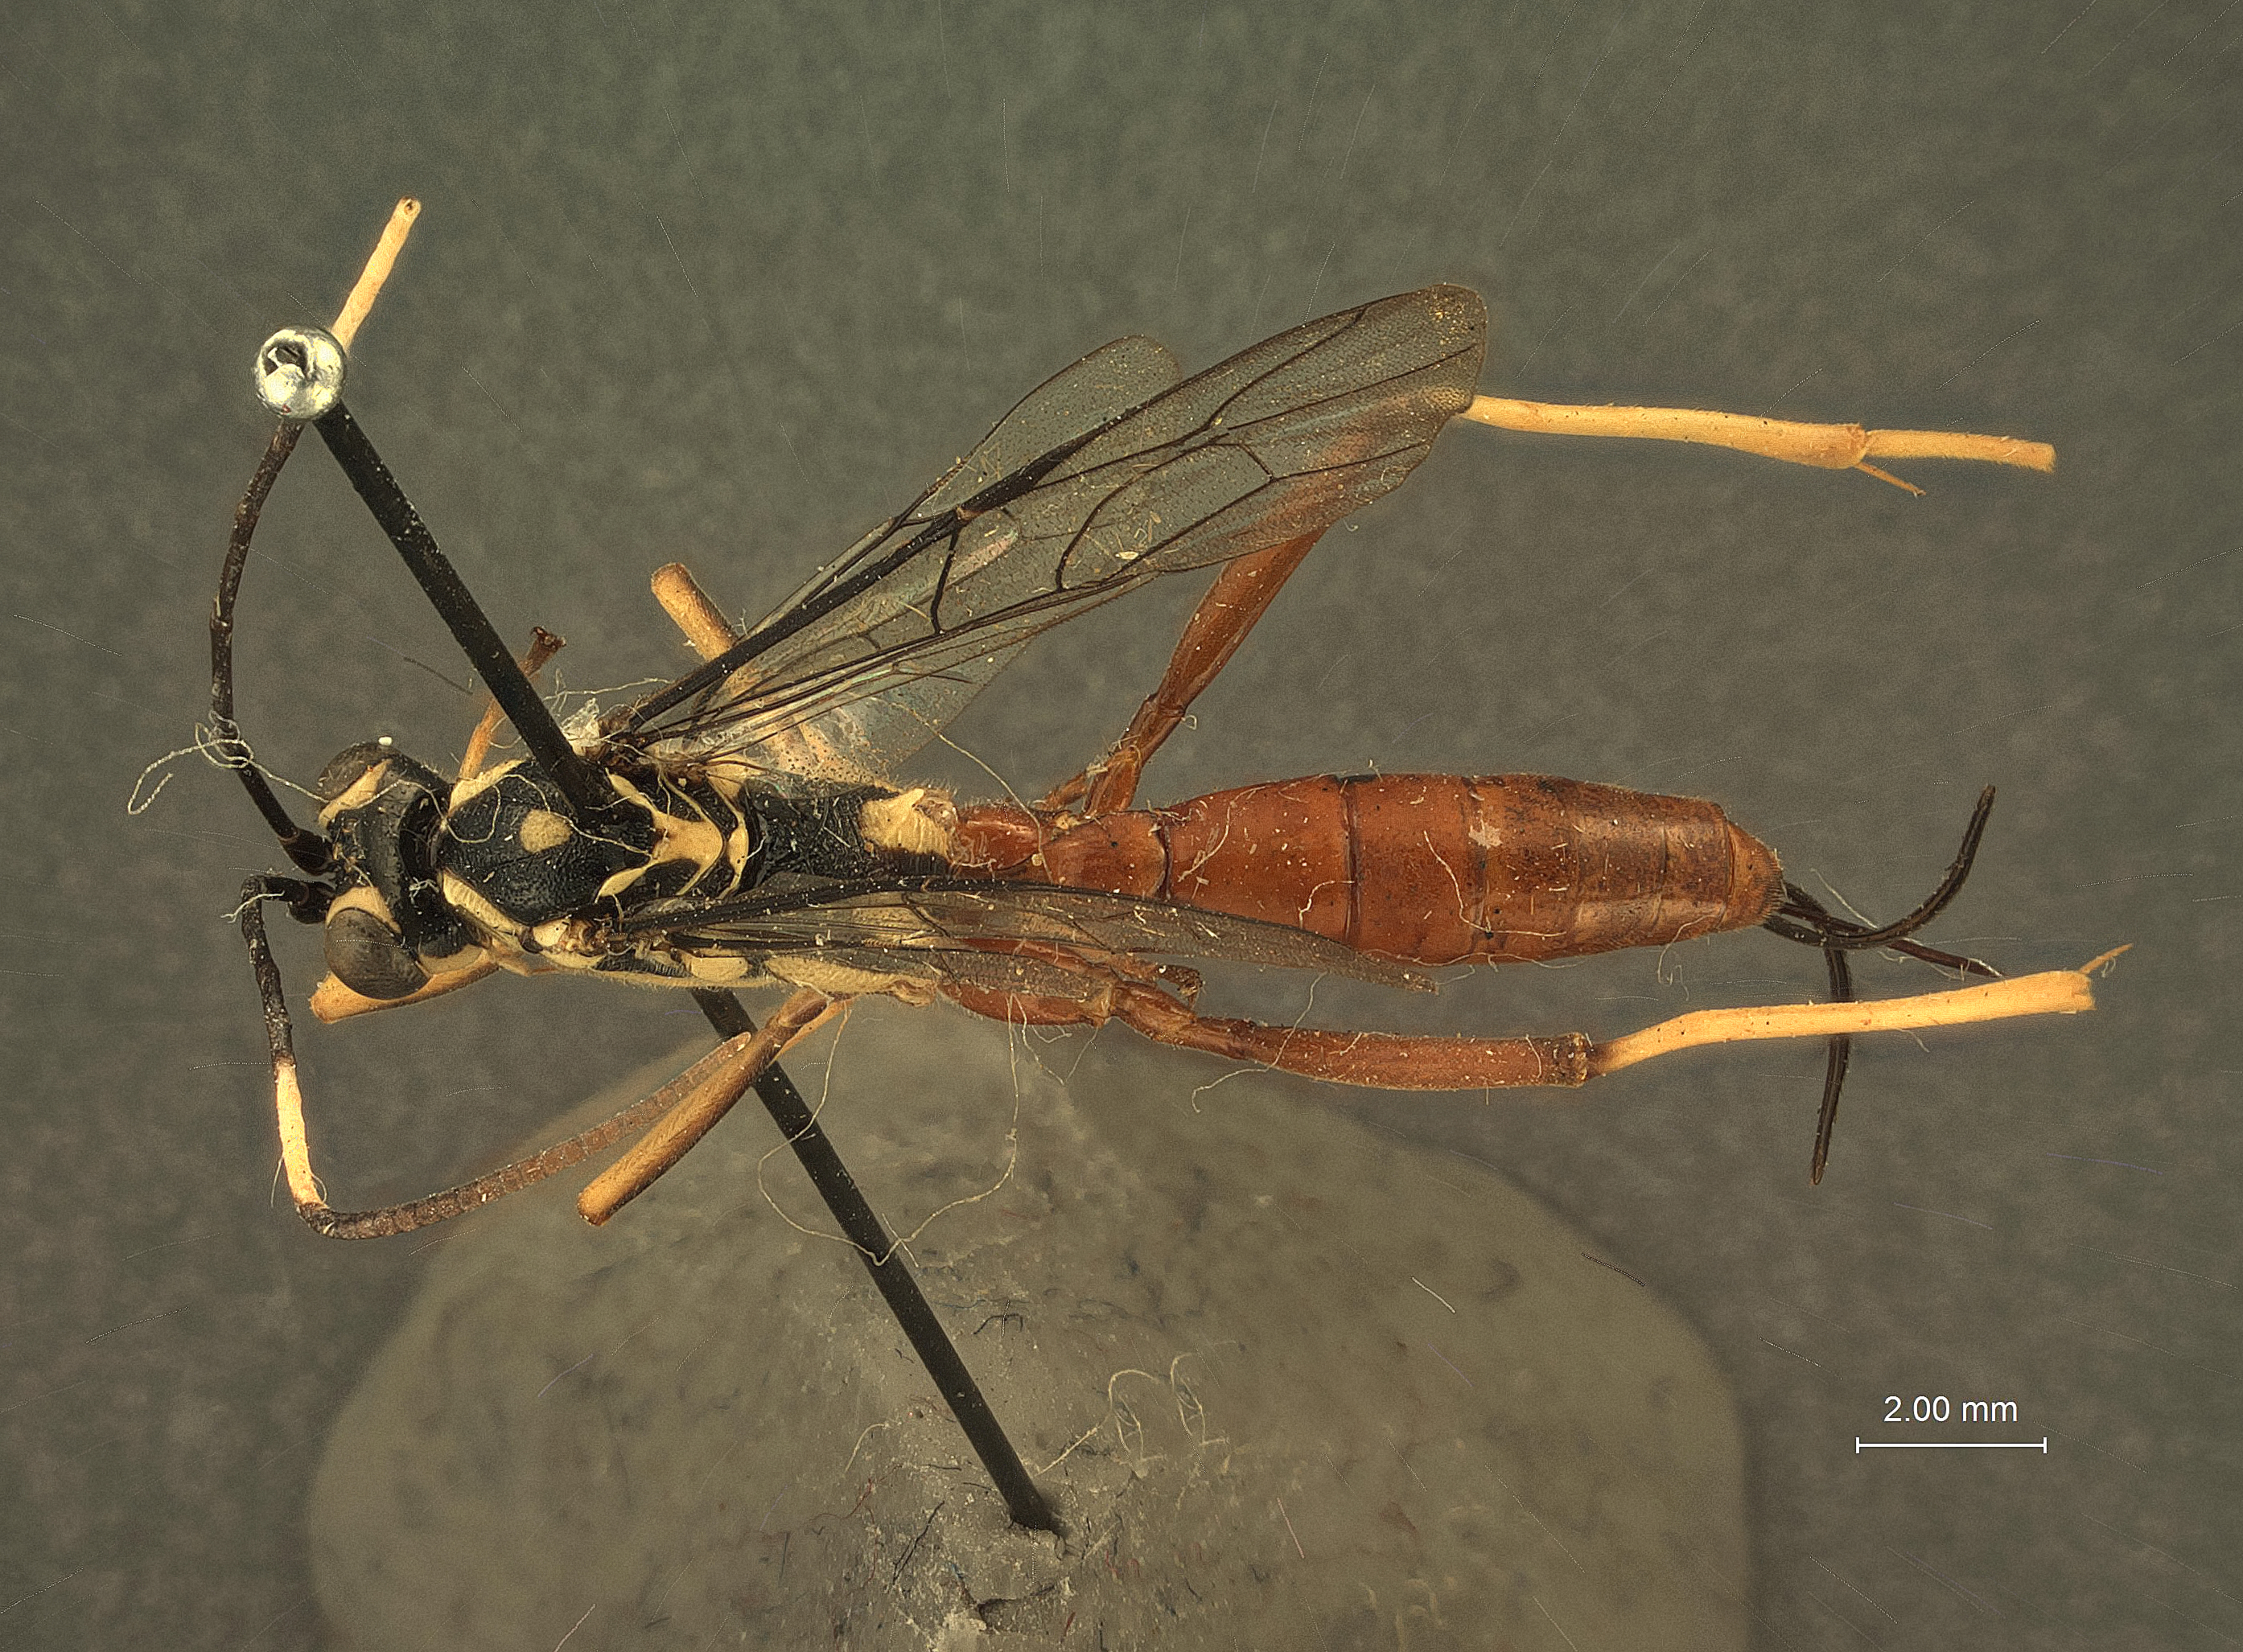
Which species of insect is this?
Cryptanura gracilis
